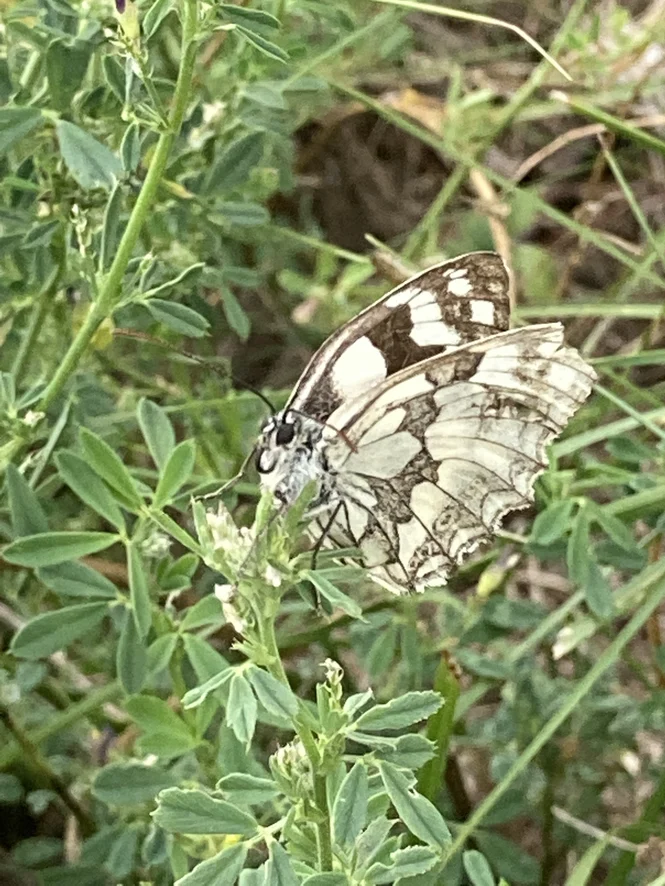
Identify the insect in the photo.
Melanargia galathea
